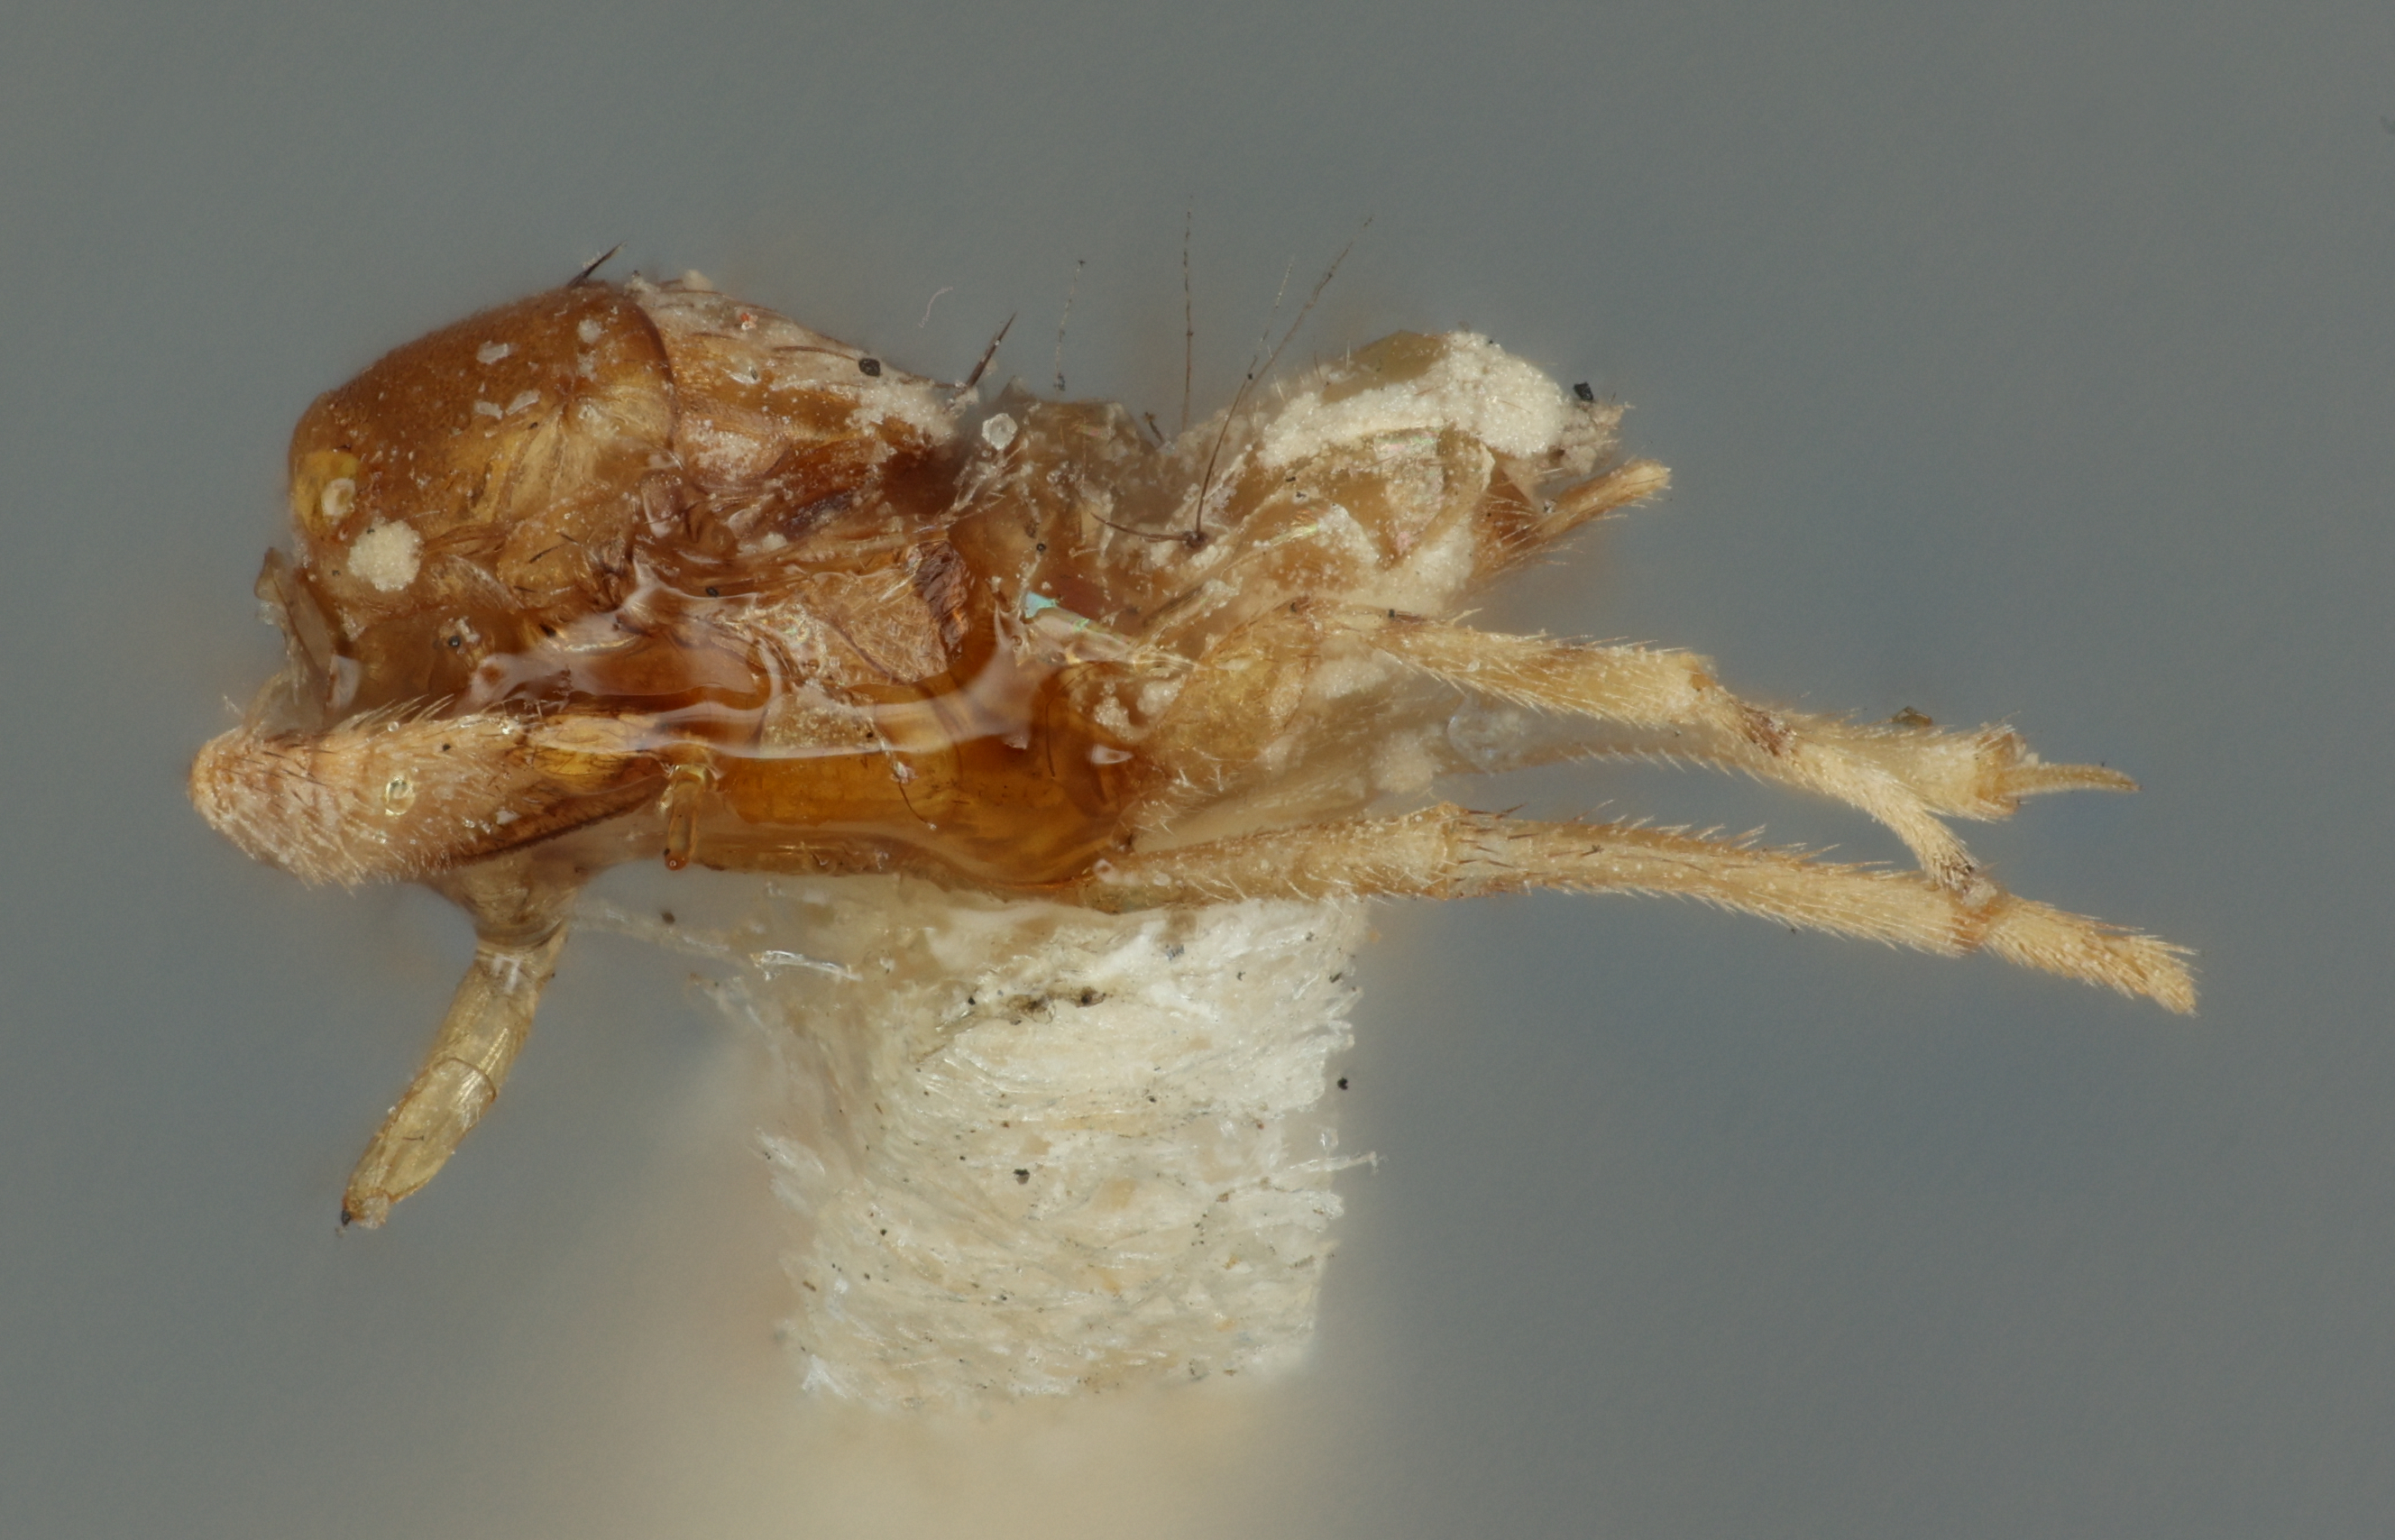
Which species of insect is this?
Anicetus ceylonensis
